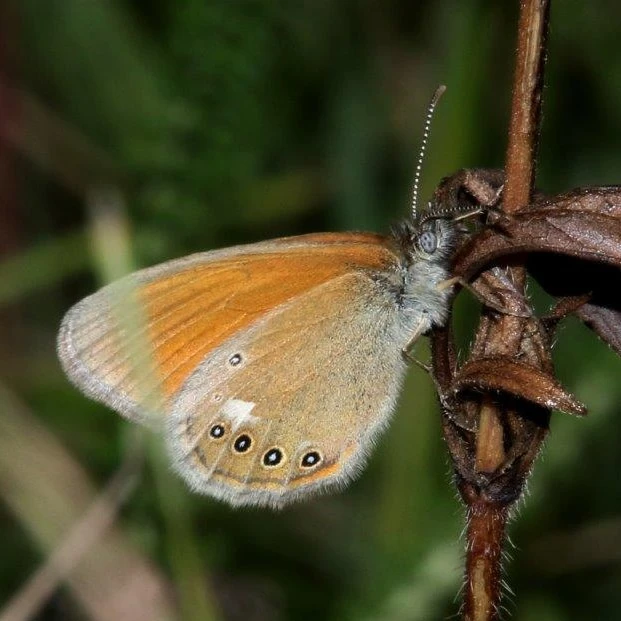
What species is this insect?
Coenonympha glycerion (also Coenonympha iphis)
